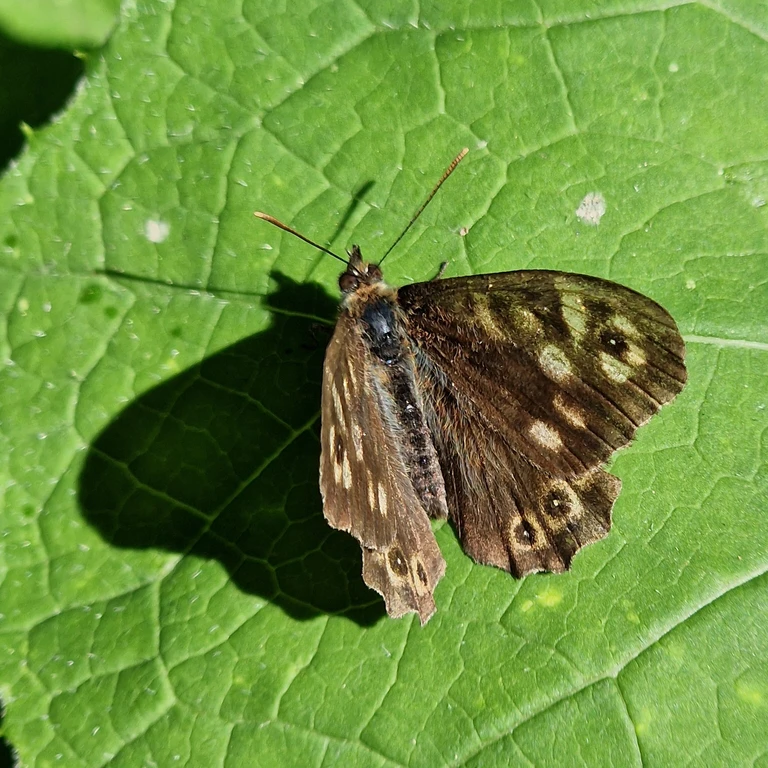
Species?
Pararge aegeria
